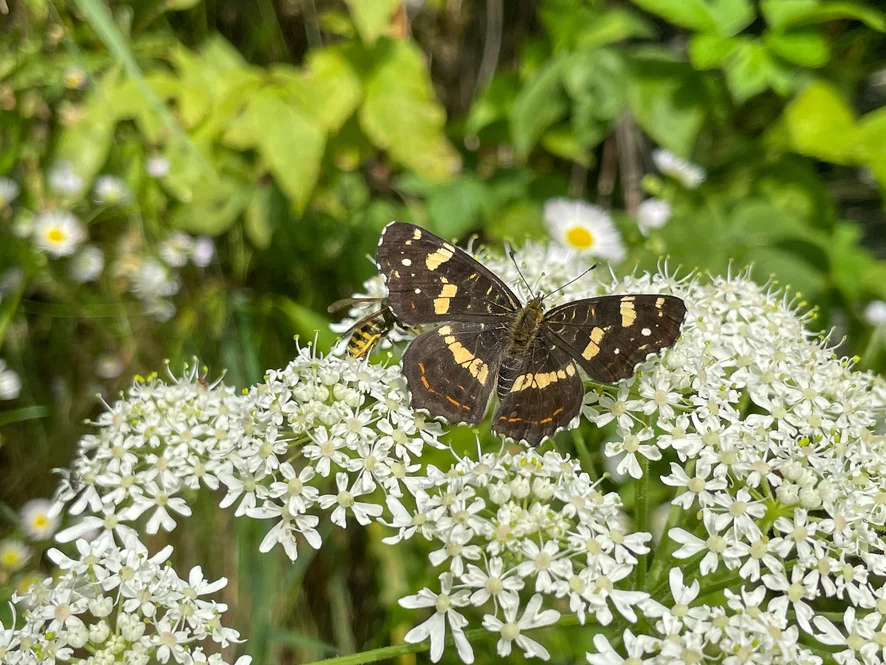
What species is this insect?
Araschnia levana
